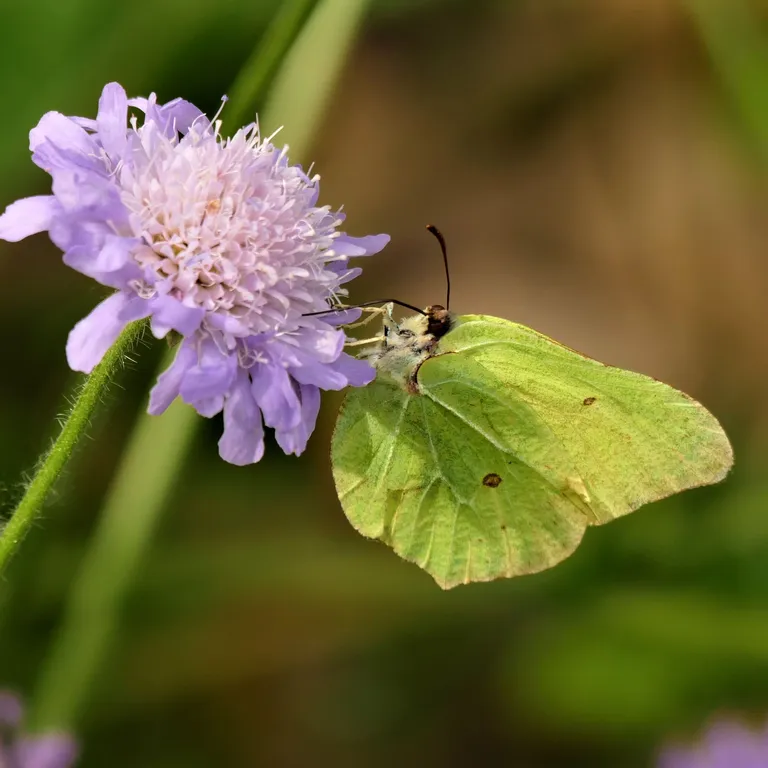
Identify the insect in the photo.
Gonepteryx rhamni
